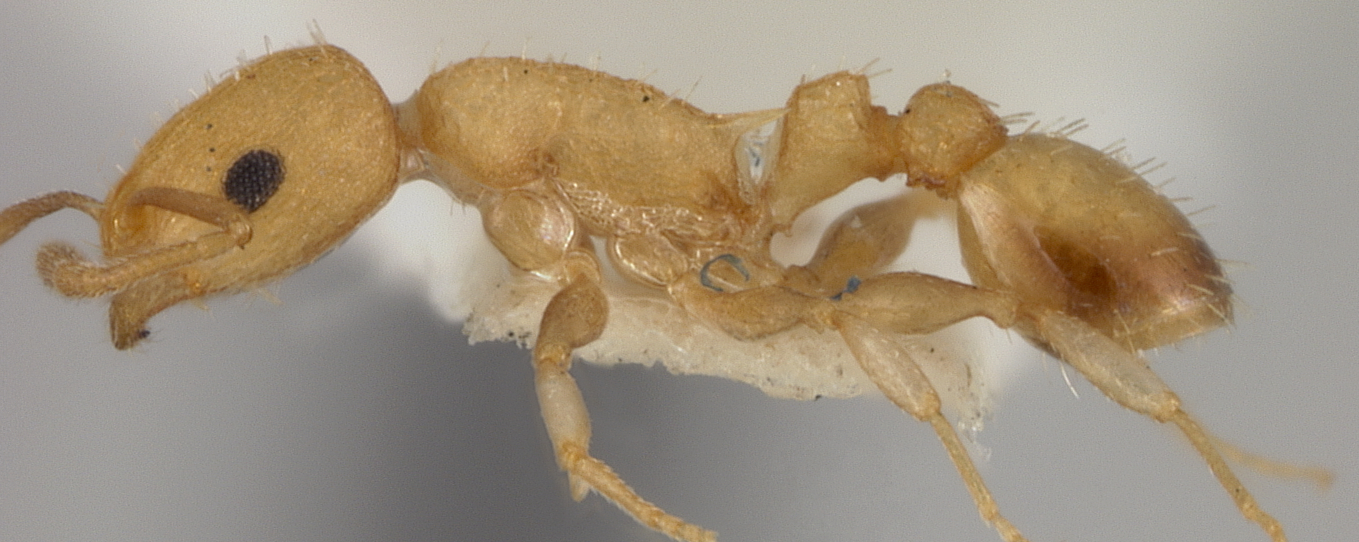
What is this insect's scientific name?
Leptothorax totonicapani
